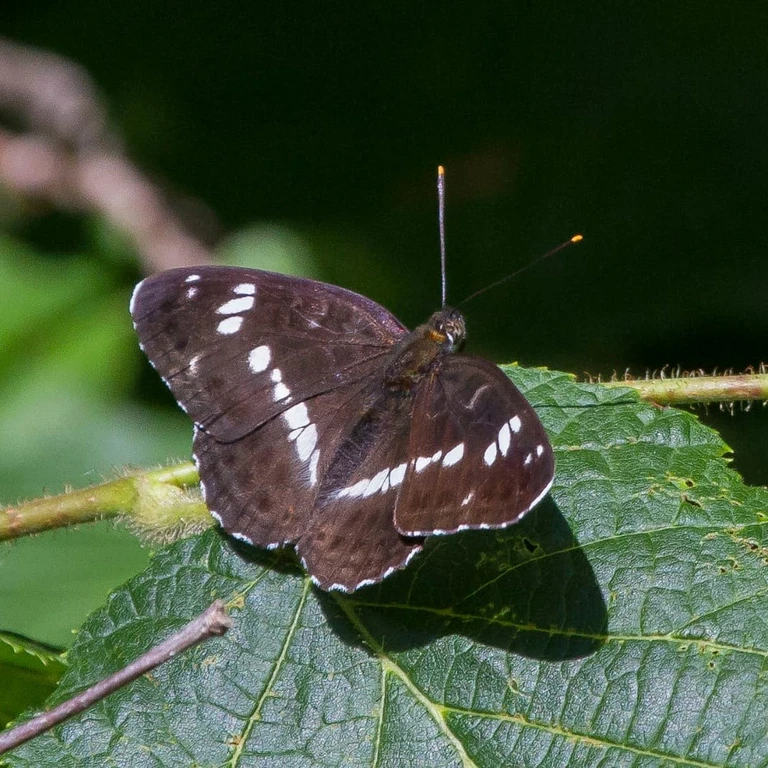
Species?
Limenitis camilla (also Ladoga camilla)
